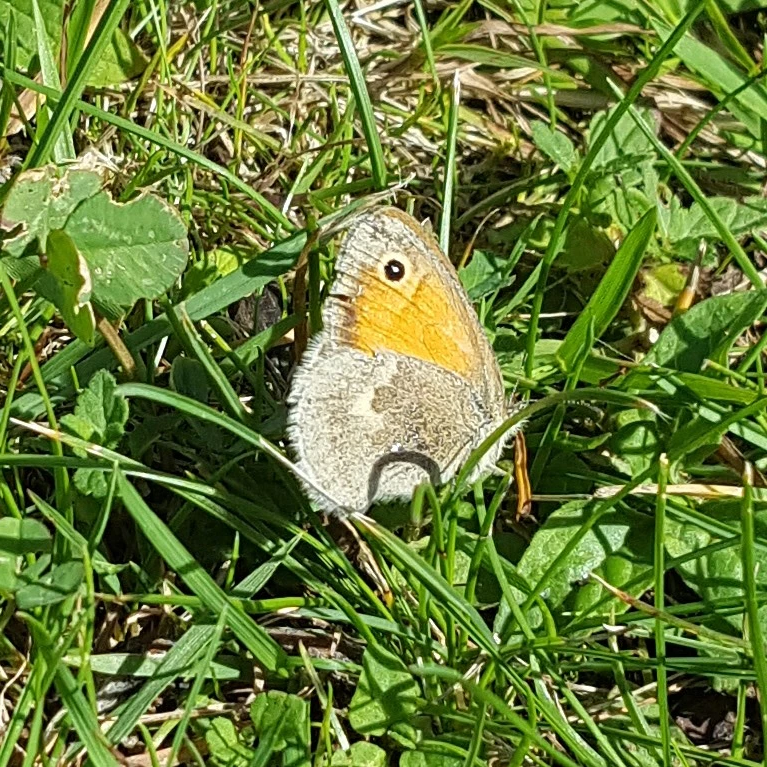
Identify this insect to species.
Coenonympha pamphilus
